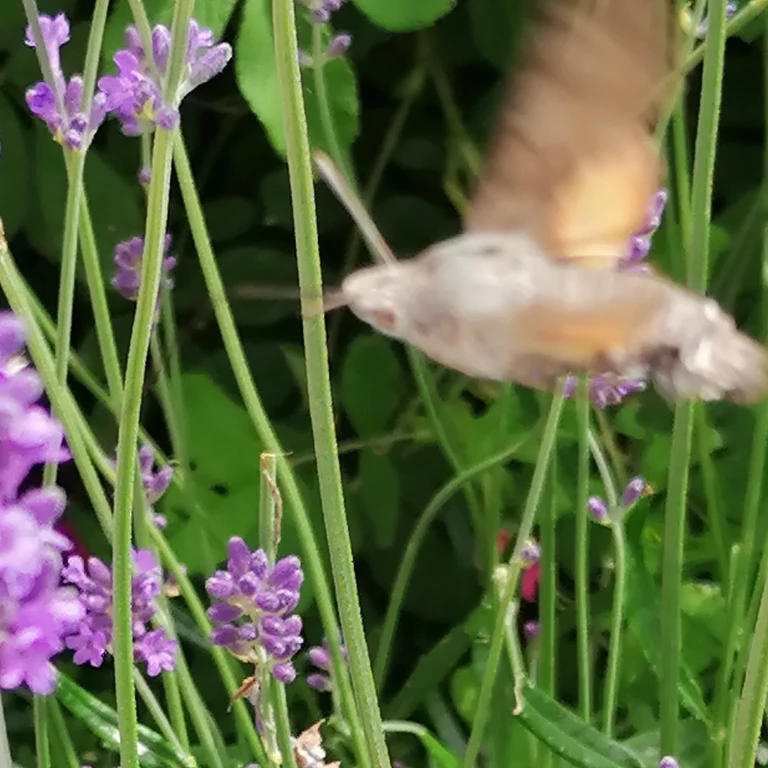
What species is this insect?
Macroglossum stellatarum
